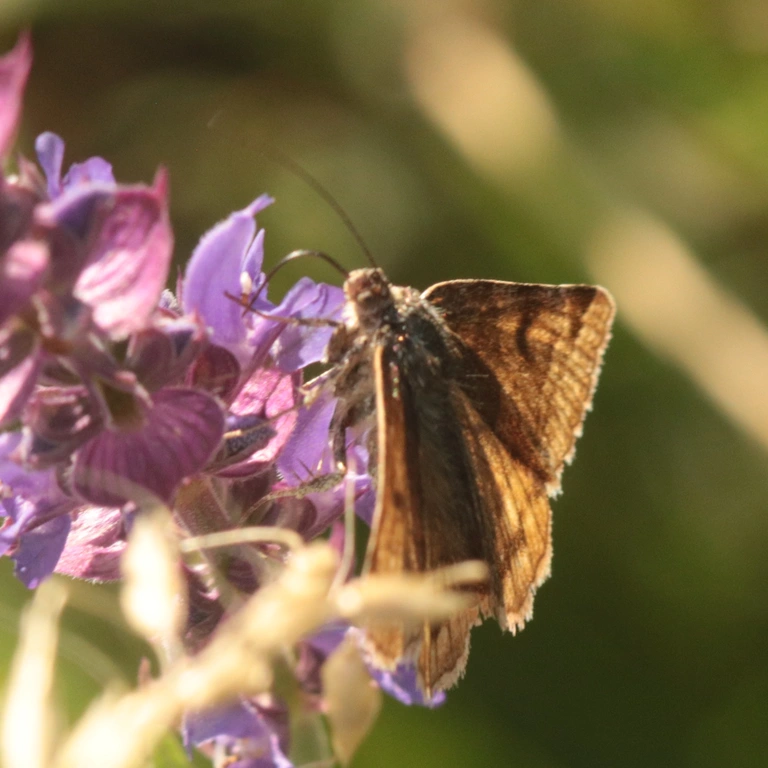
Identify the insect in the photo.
Euclidia glyphica
